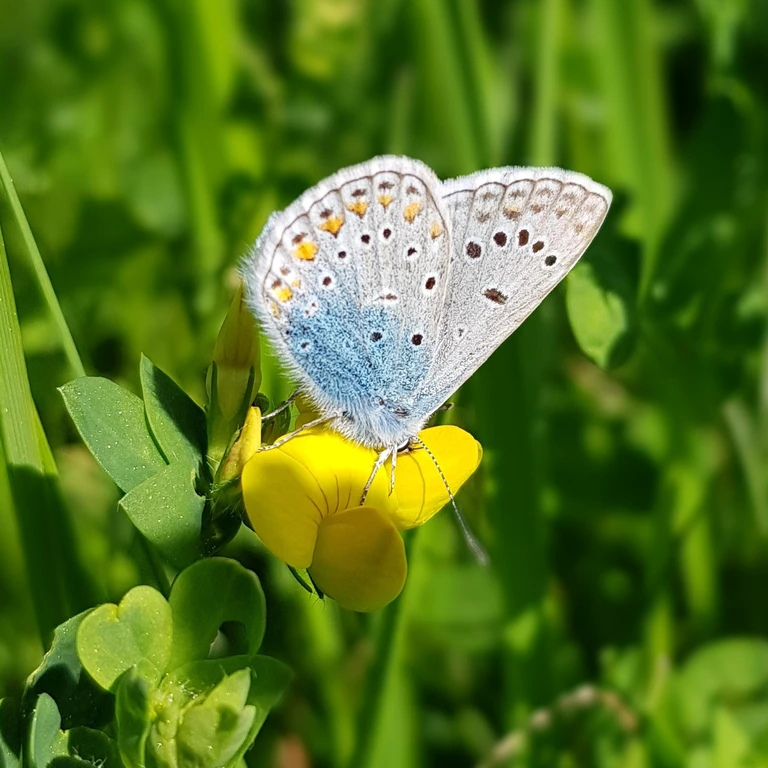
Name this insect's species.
Polyommatus icarus
